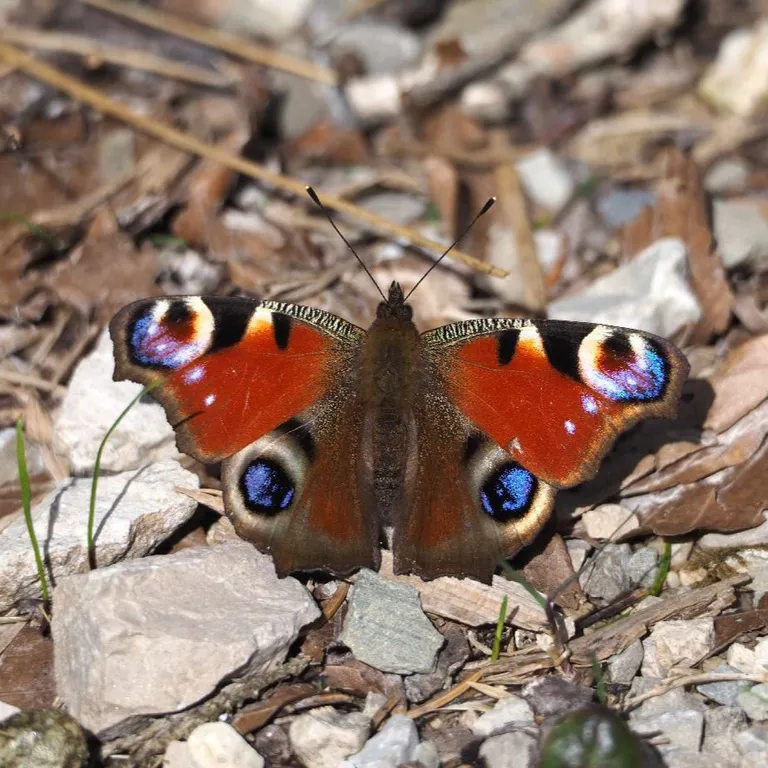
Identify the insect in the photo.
Aglais io
